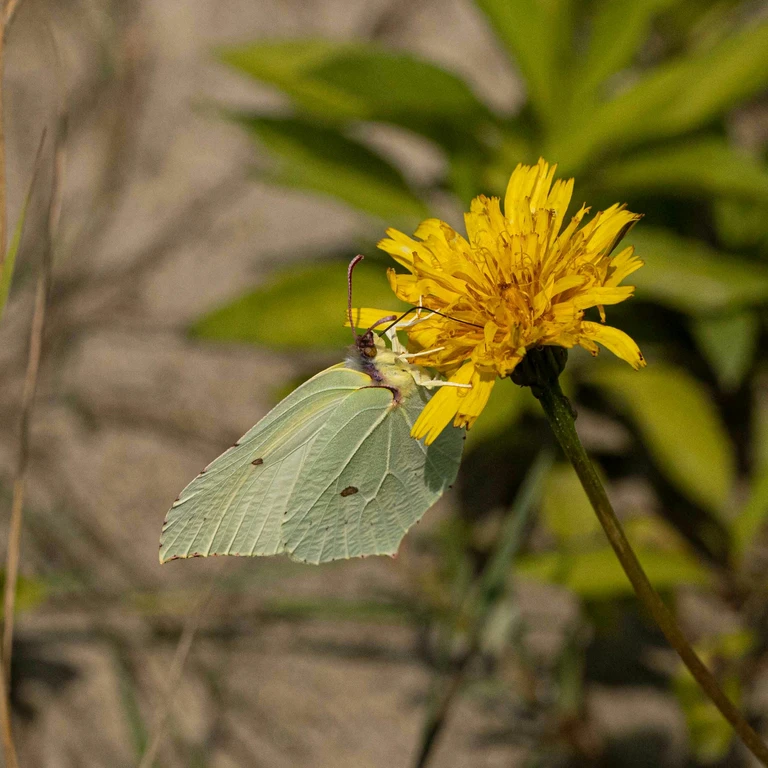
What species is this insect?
Gonepteryx rhamni
